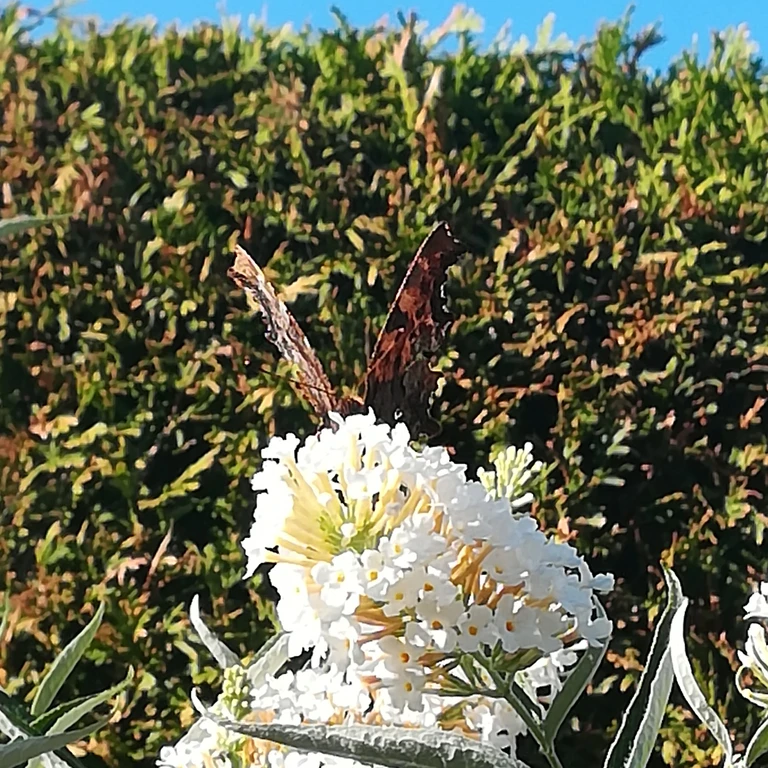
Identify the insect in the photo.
Polygonia c-album
